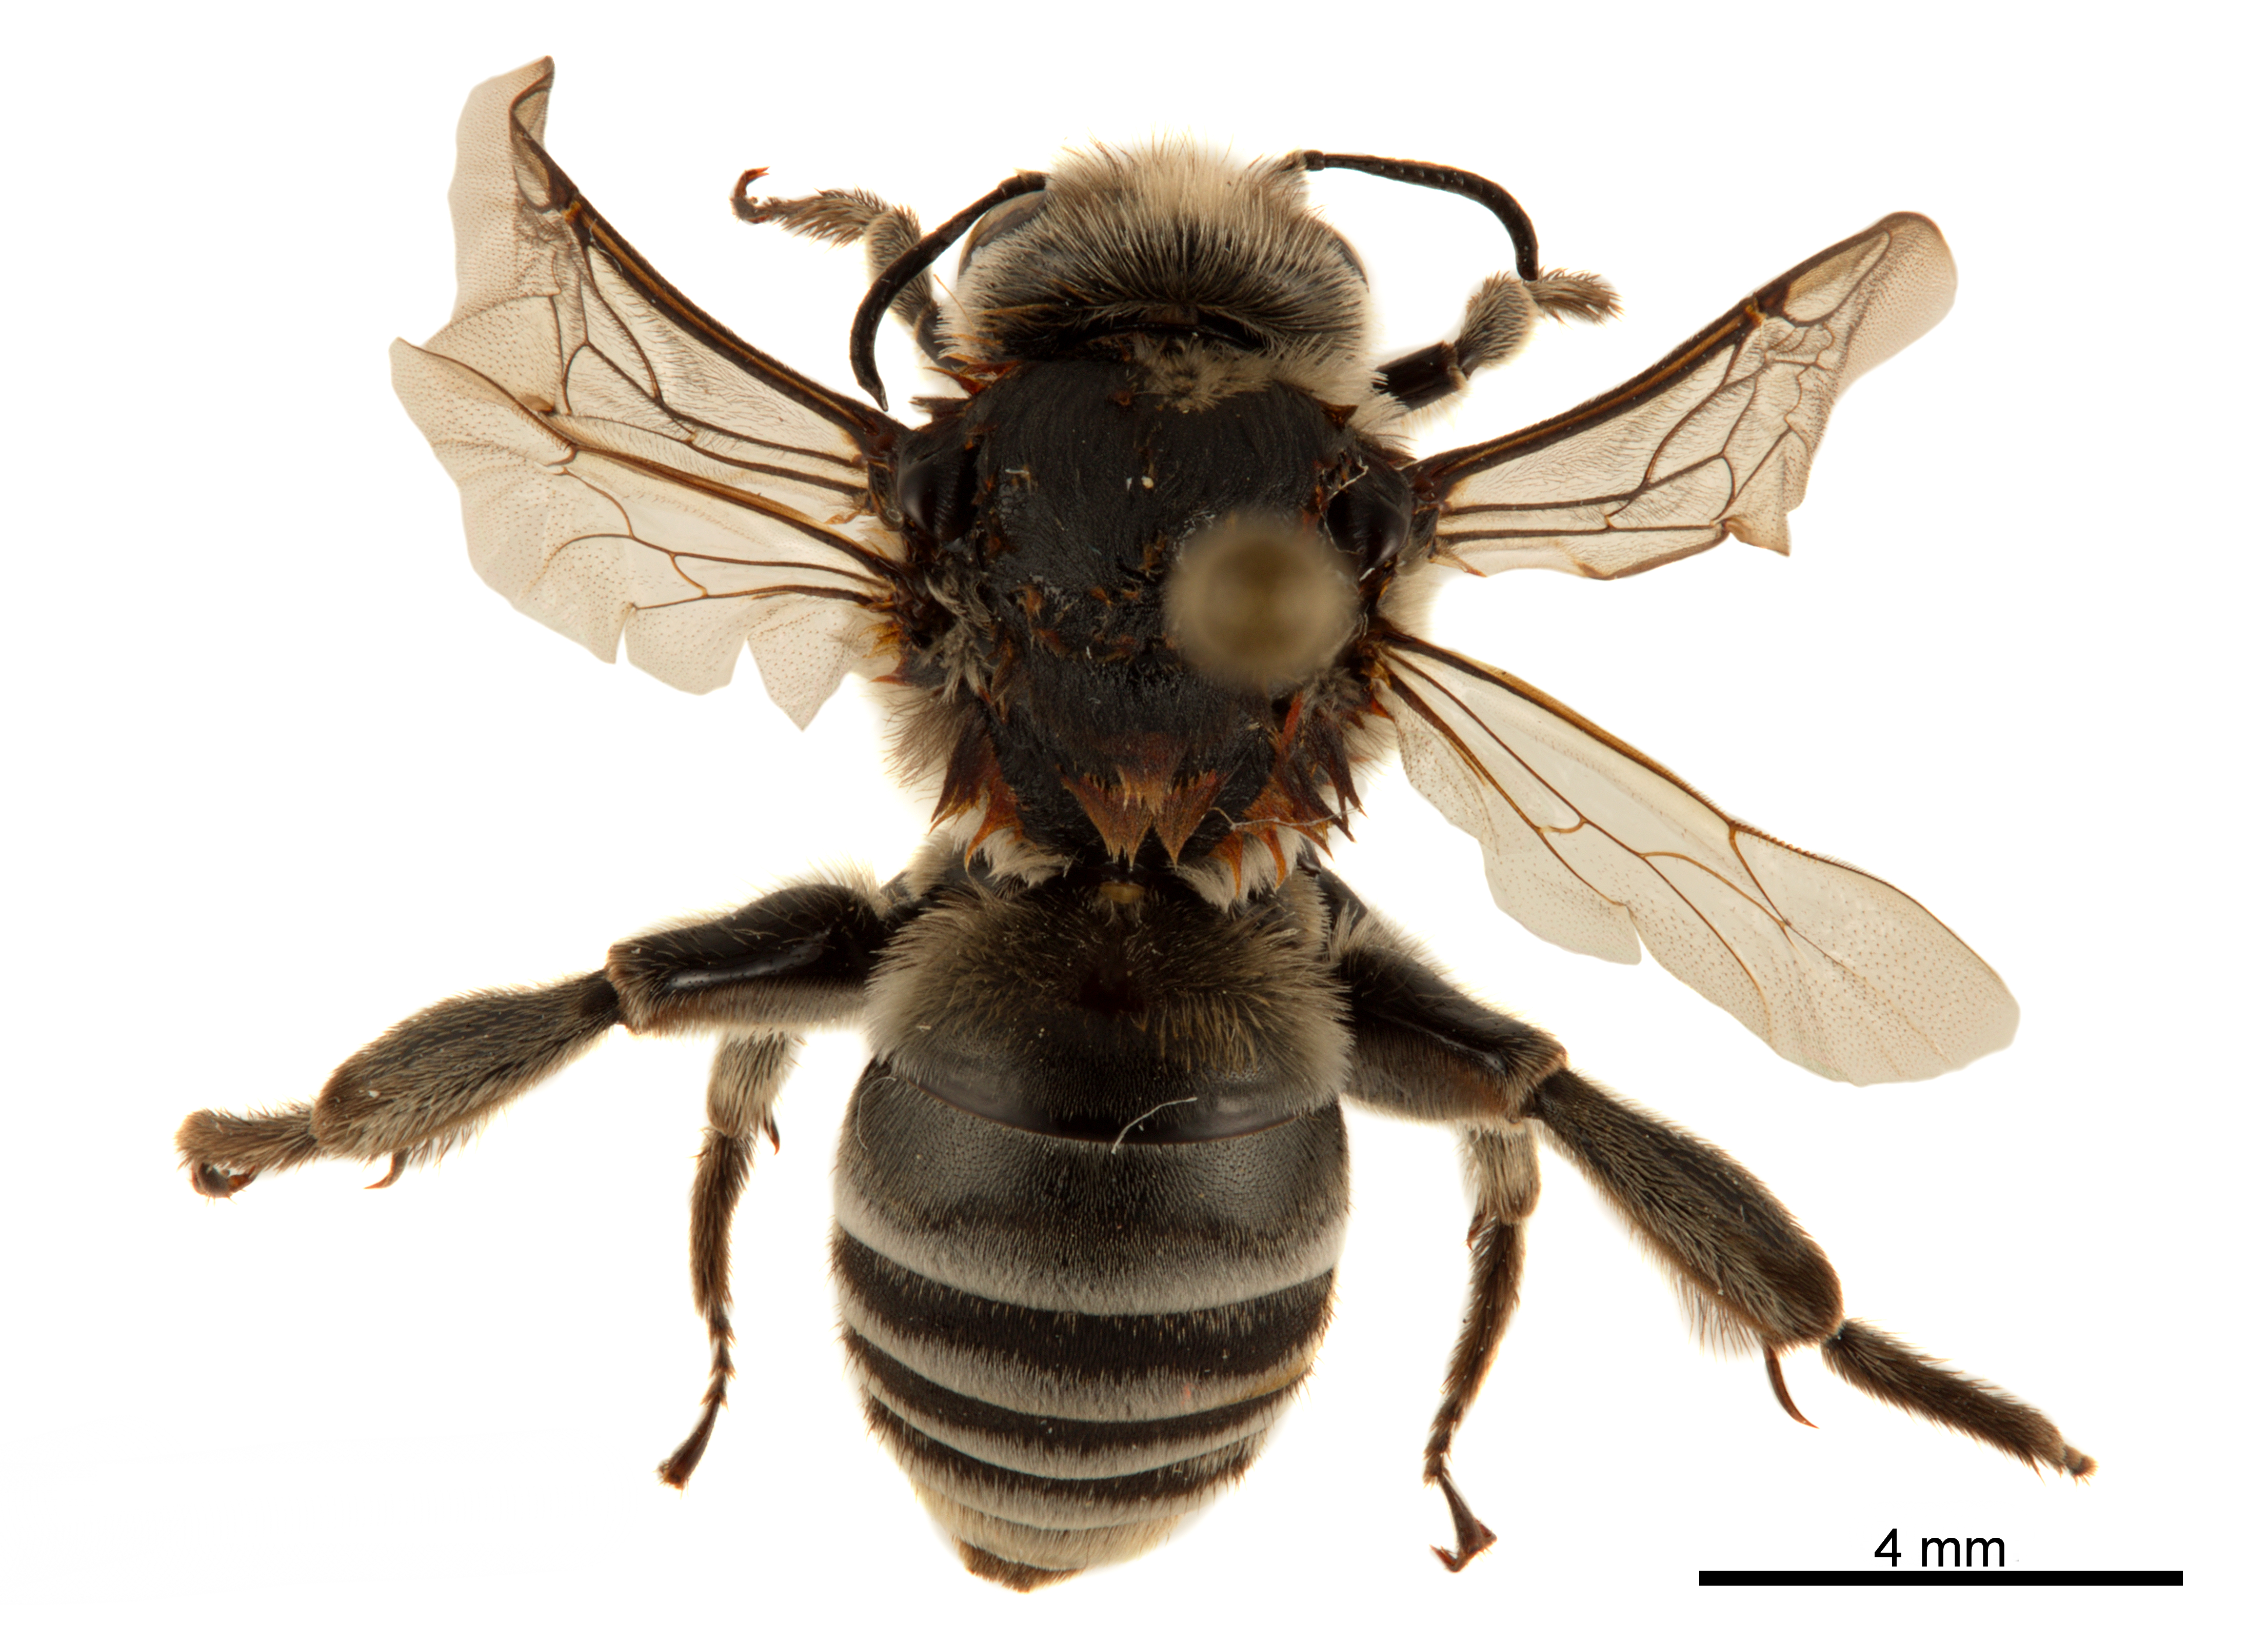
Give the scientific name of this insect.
Melitoma taurea
